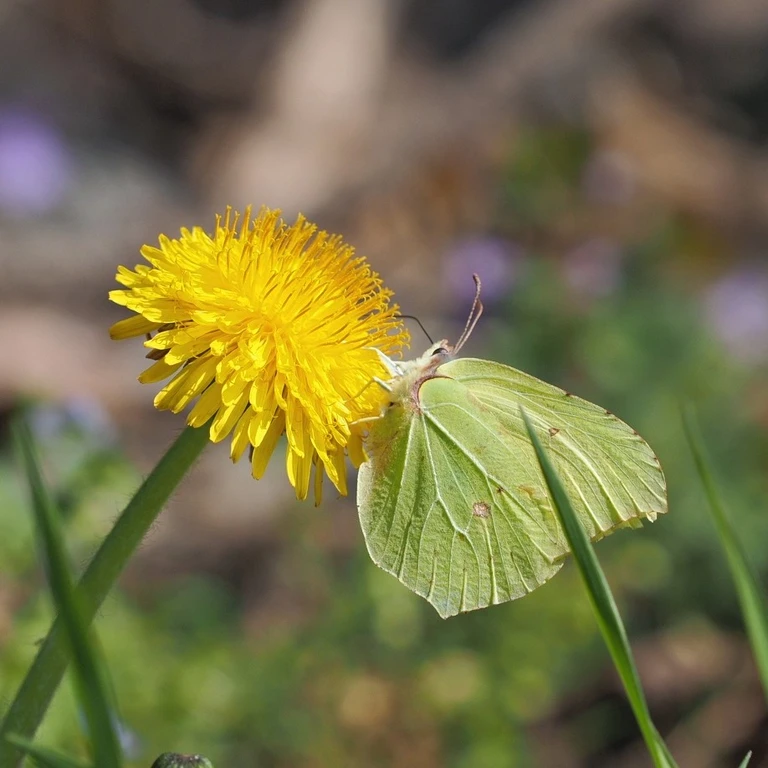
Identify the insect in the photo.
Gonepteryx rhamni
